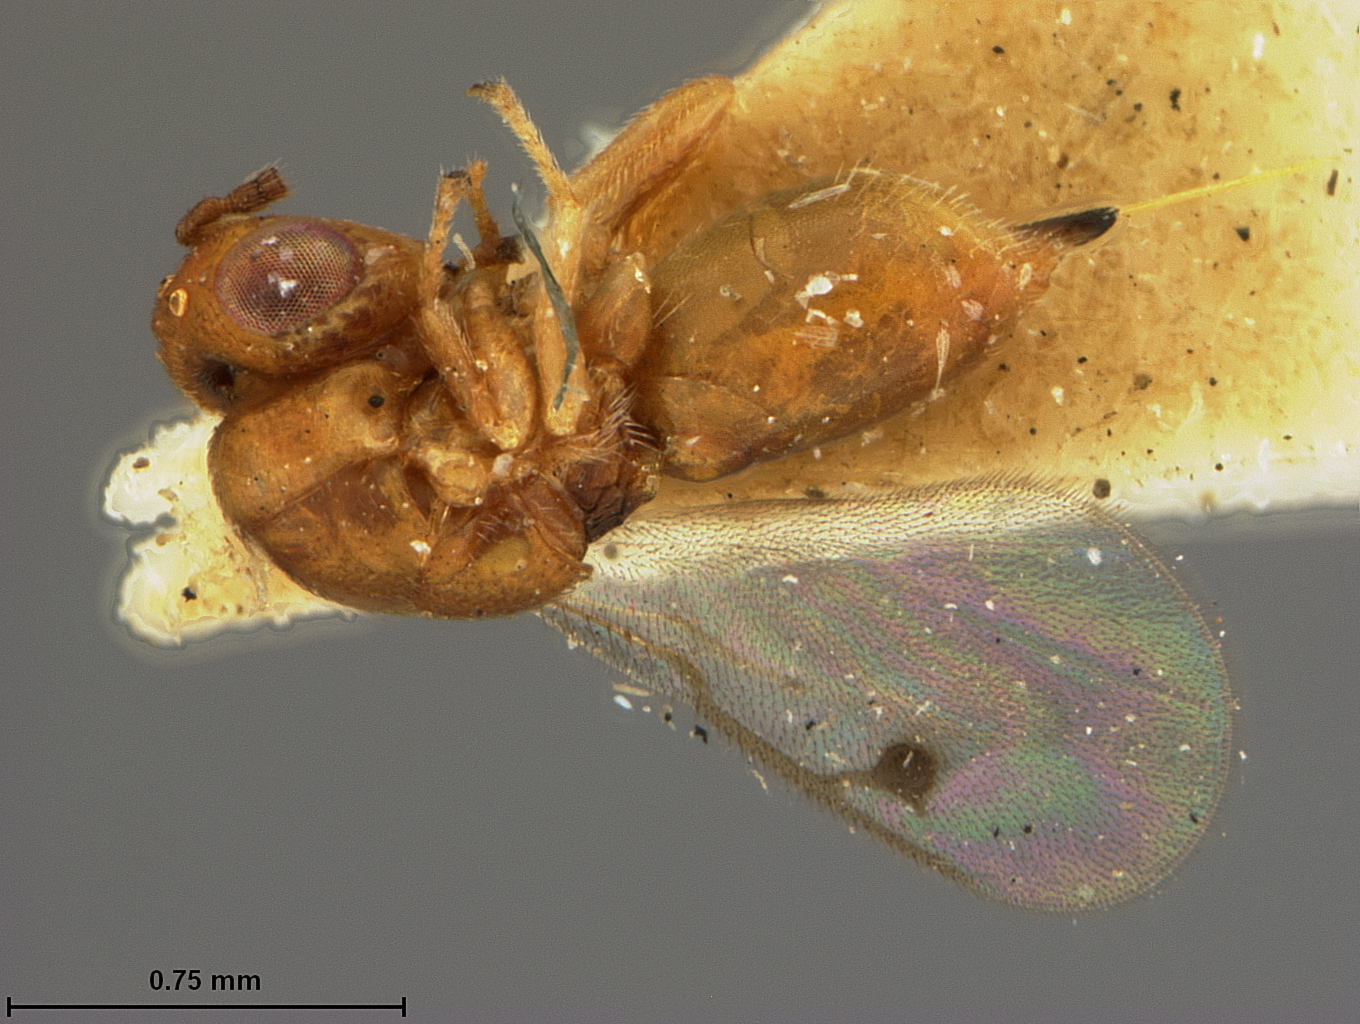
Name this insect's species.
Ashmeadia megastigma
